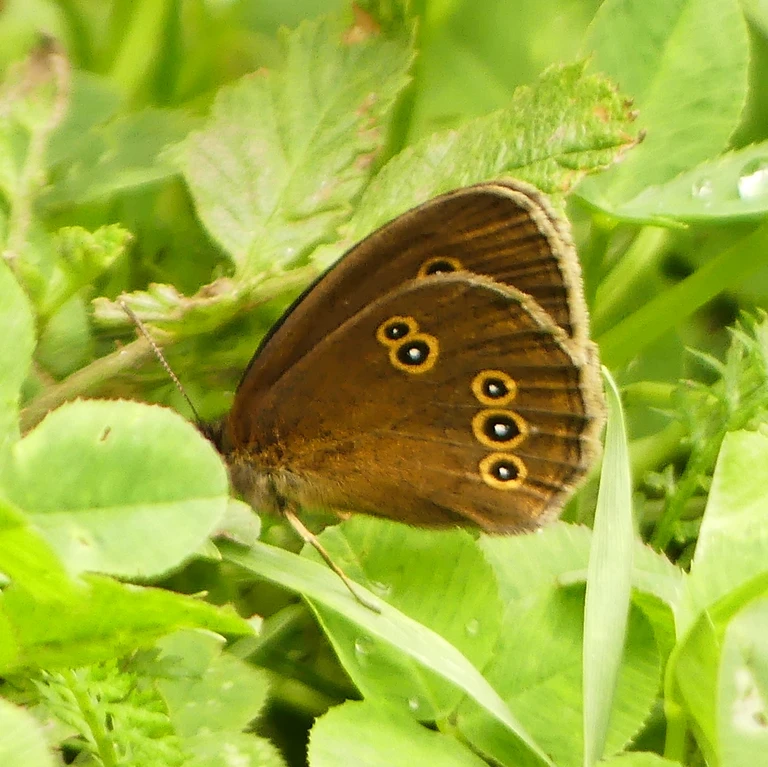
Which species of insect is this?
Aphantopus hyperantus
